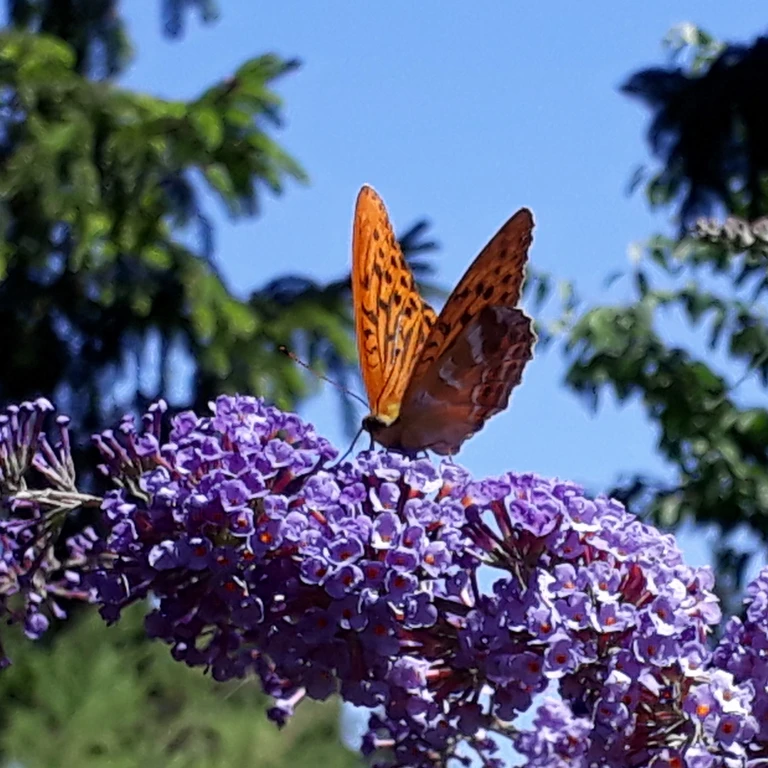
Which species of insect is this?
Argynnis paphia
